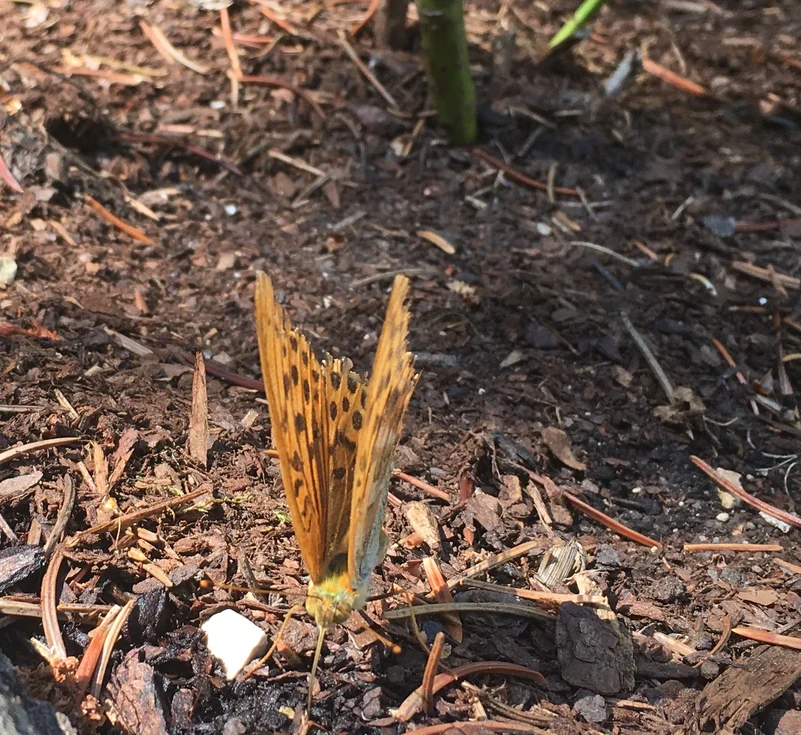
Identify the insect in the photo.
Argynnis paphia
